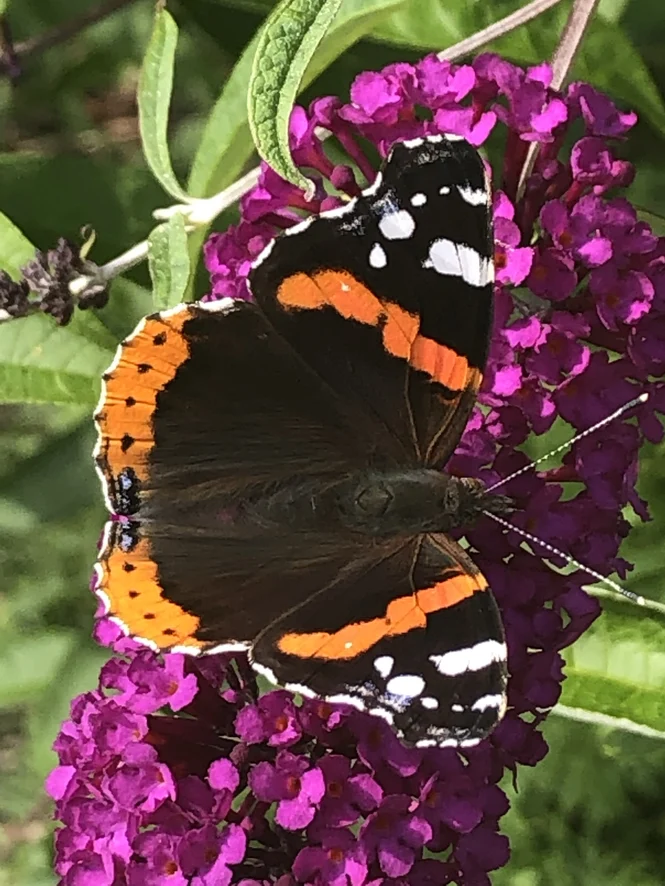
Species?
Vanessa atalanta
